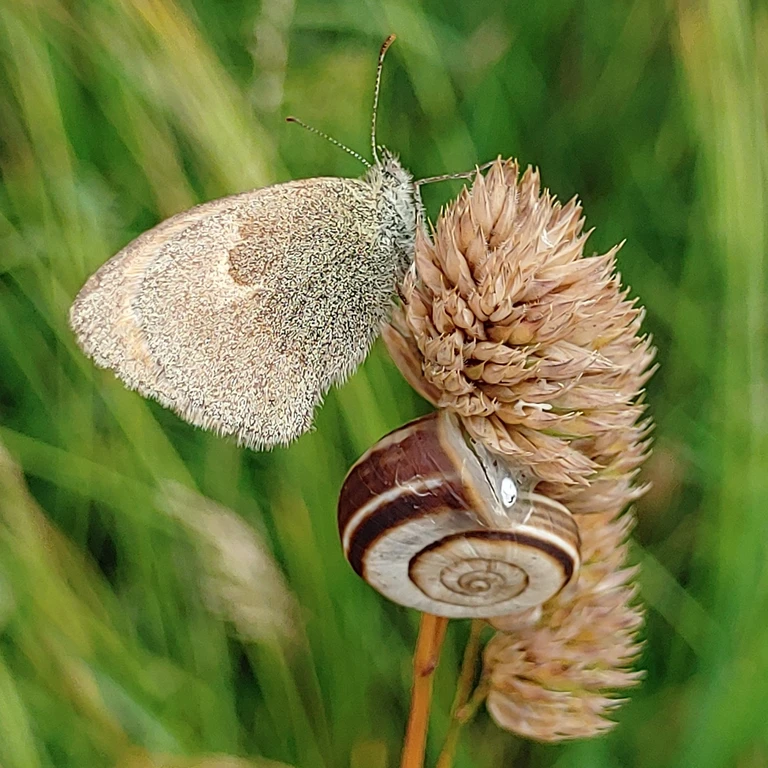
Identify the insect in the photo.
Coenonympha pamphilus
